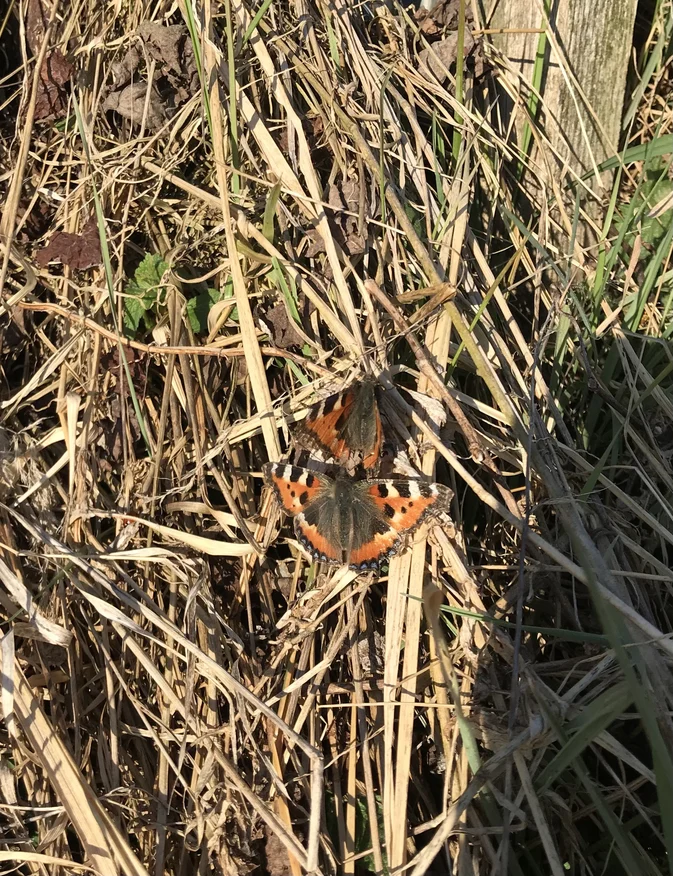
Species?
Aglais urticae
